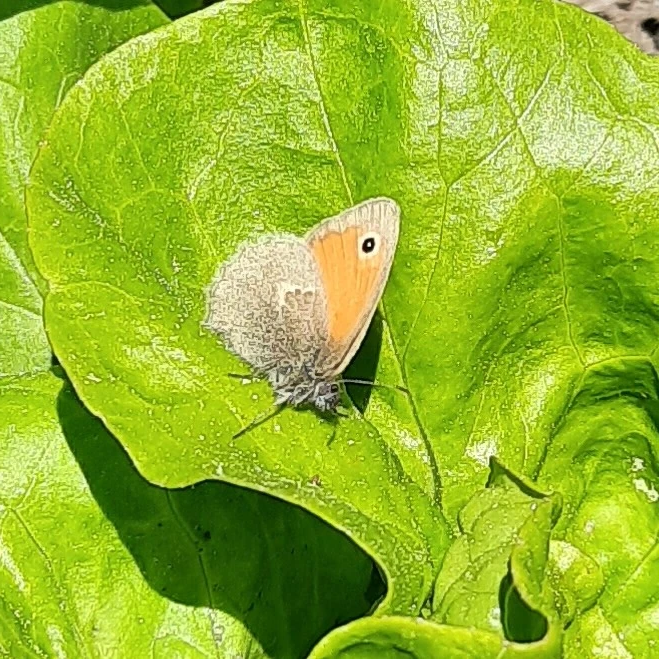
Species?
Coenonympha pamphilus
